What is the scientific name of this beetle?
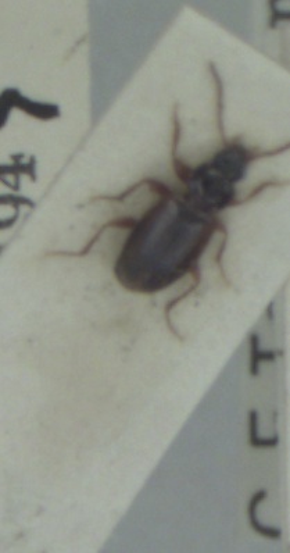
Trechus quadristriatus
